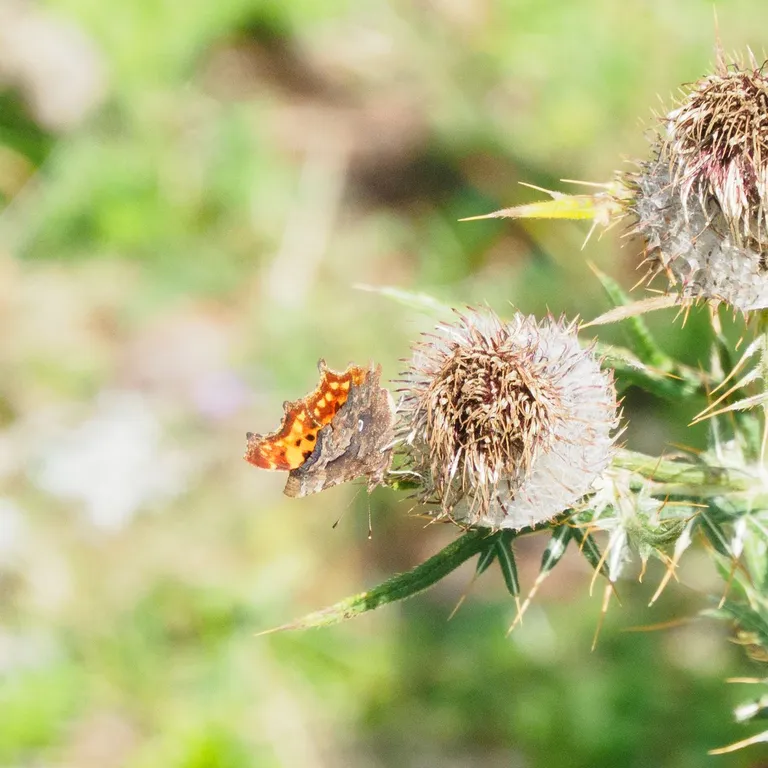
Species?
Polygonia c-album
